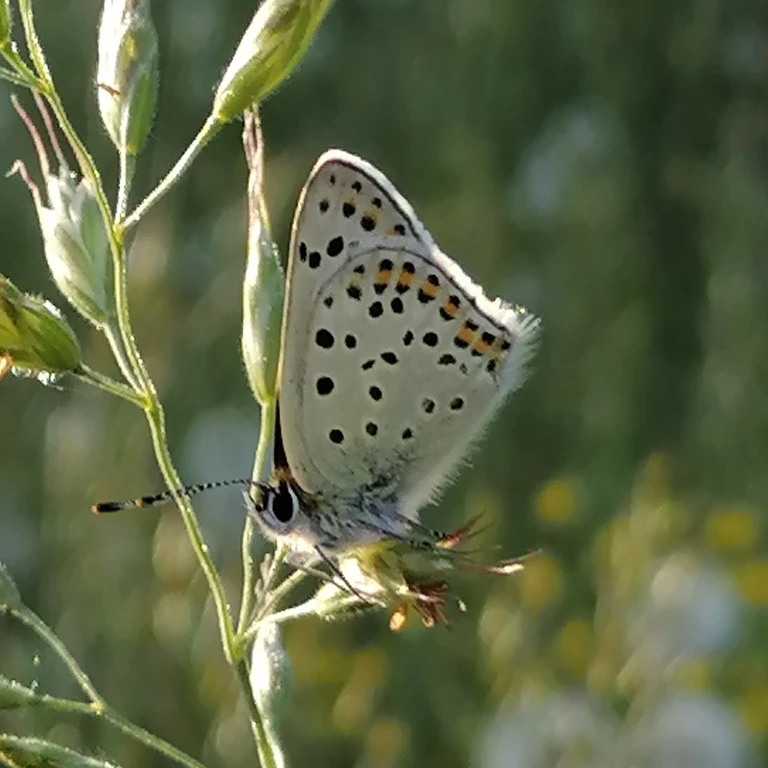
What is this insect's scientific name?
Lycaena tityrus (also Loweia tityrus)
